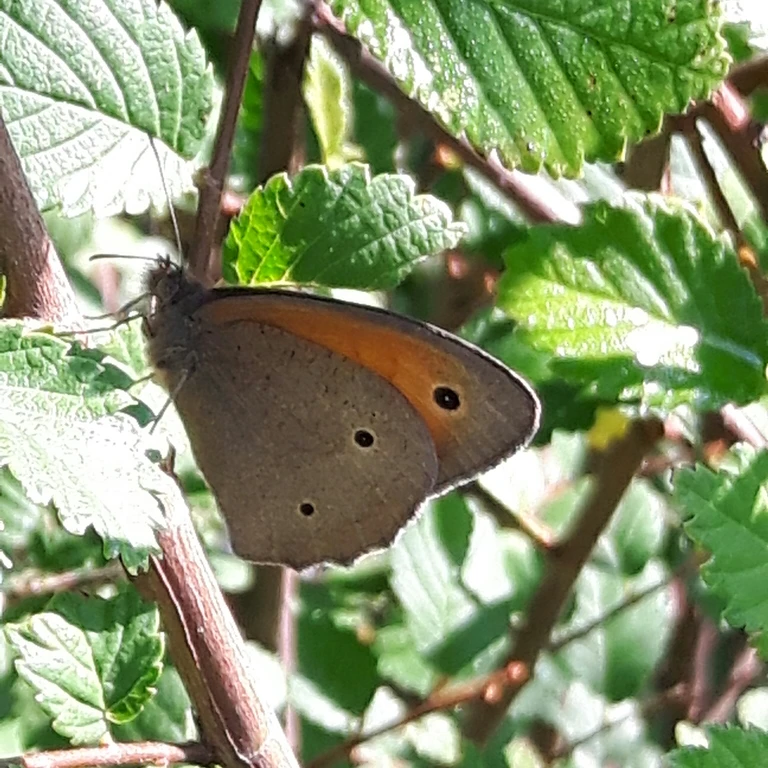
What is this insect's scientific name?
Maniola jurtina
